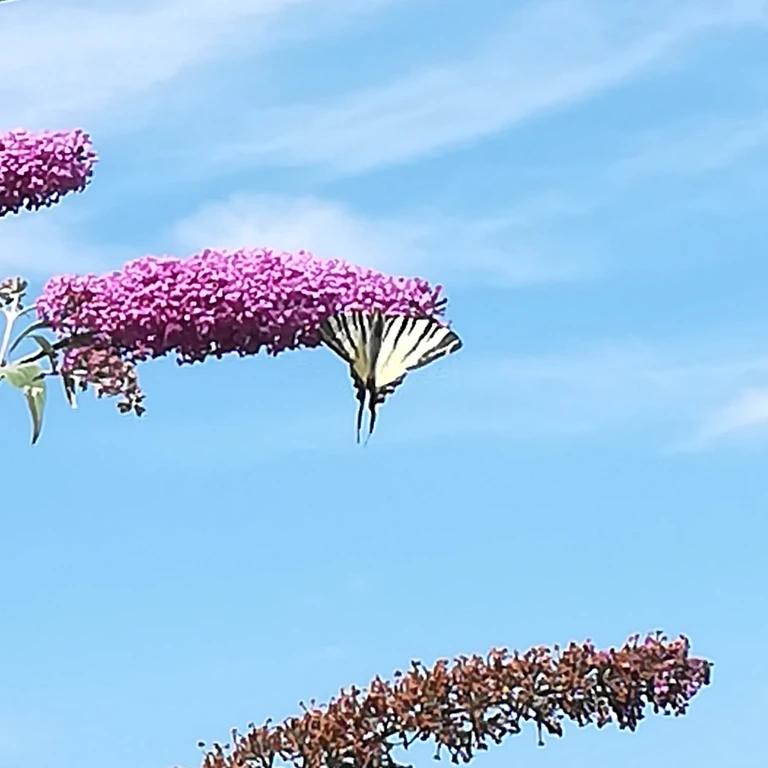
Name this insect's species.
Iphiclides podalirius
